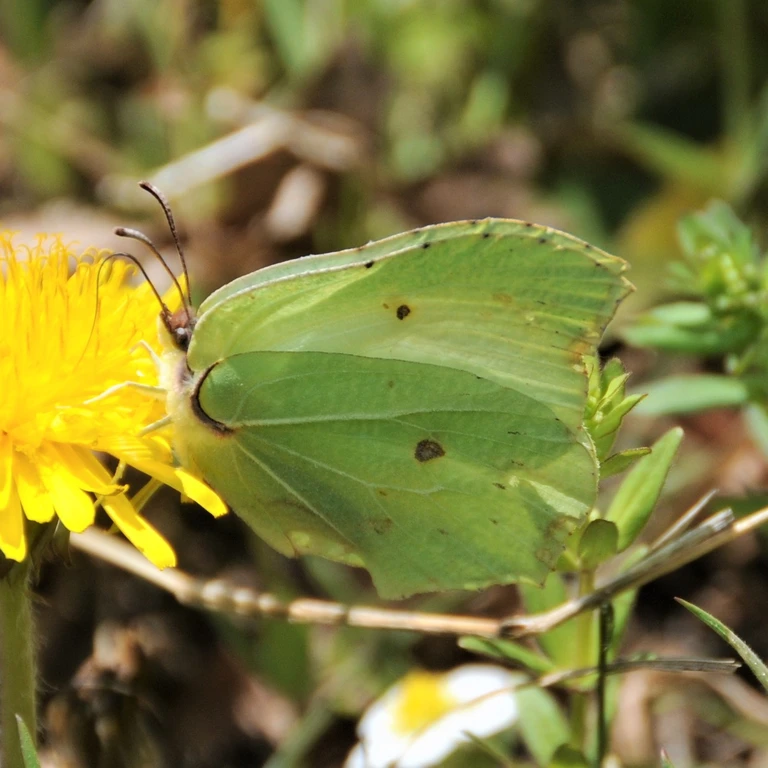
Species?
Gonepteryx rhamni
